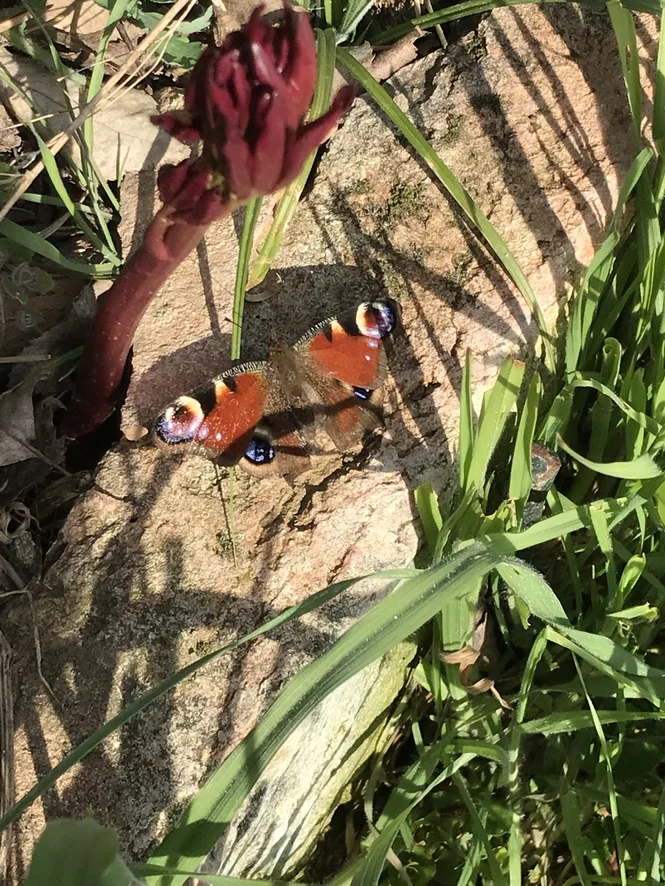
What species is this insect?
Aglais io
